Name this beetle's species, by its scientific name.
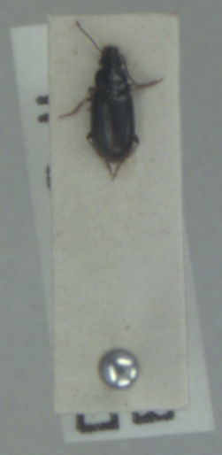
Acupalpus brunnipes
